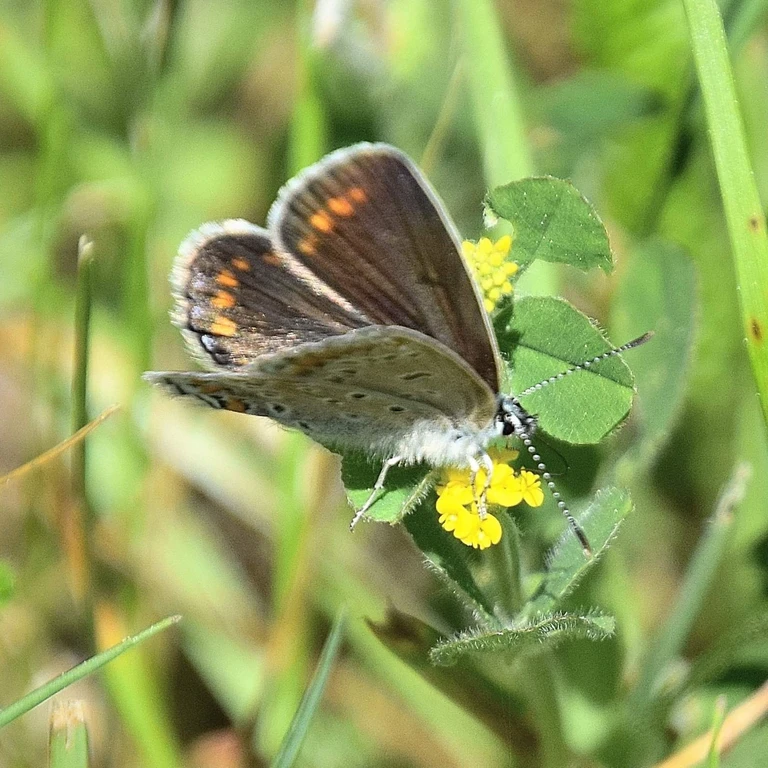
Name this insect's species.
Polyommatus icarus
